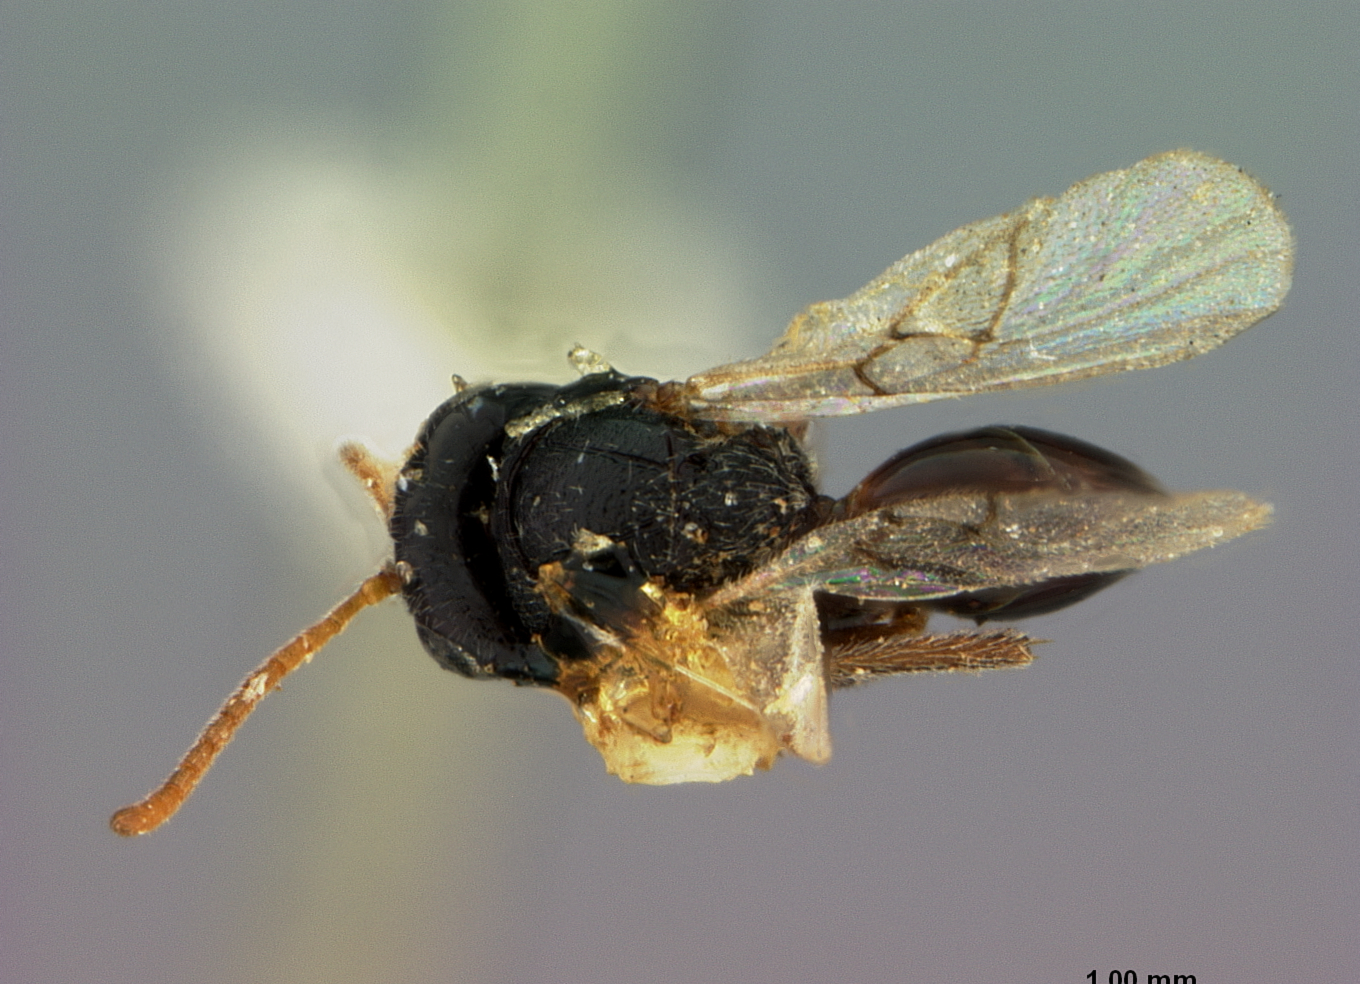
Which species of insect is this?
Euceroptres primus
